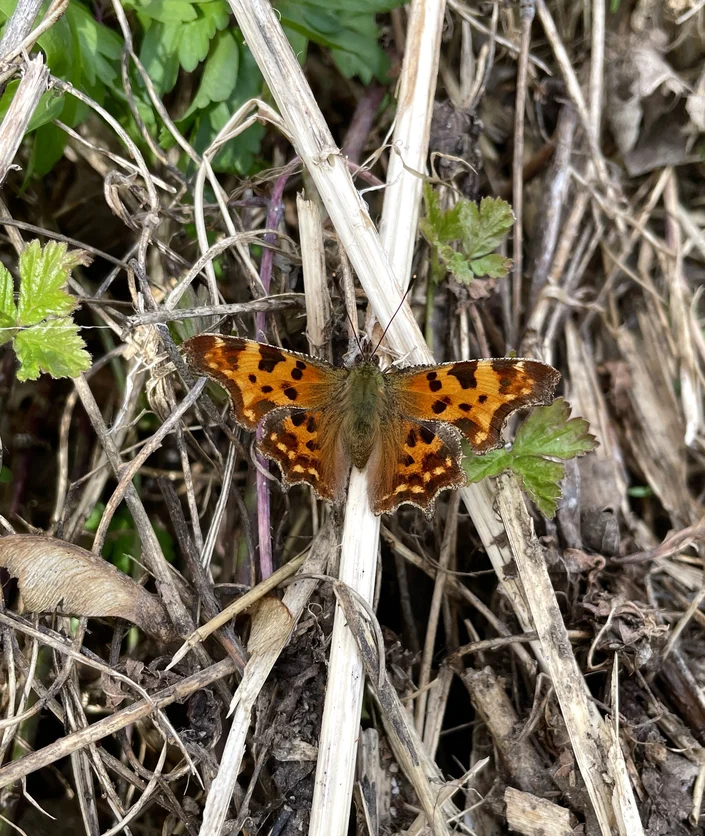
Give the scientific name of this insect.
Polygonia c-album
